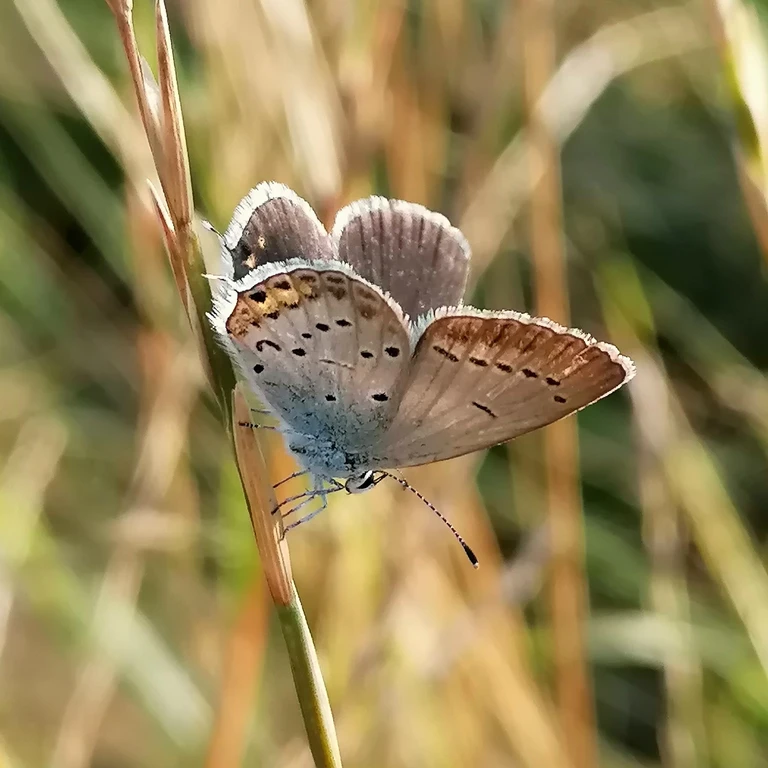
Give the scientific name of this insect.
Cupido argiades (also Elkalyce argiades)
